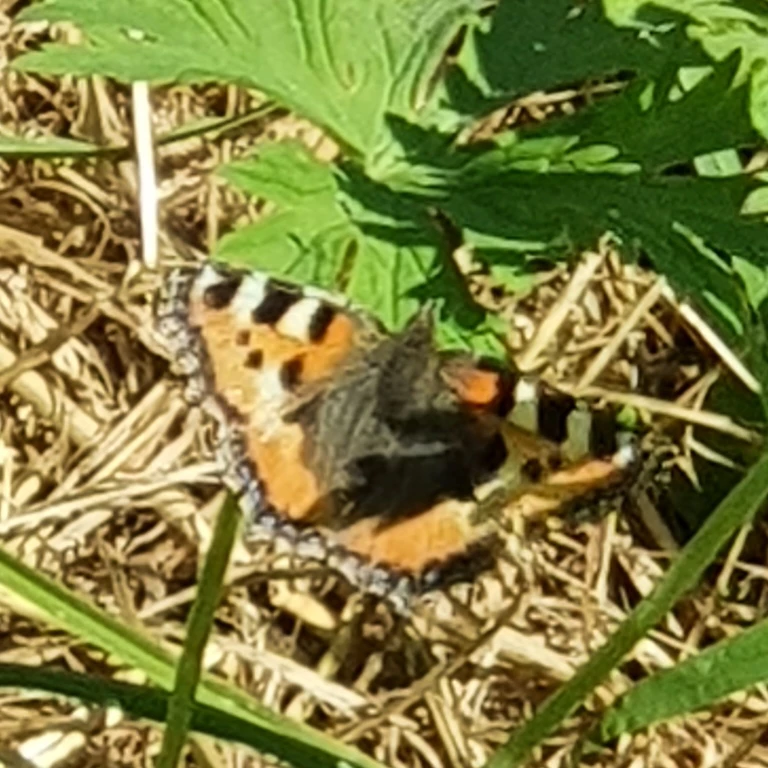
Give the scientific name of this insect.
Aglais urticae
